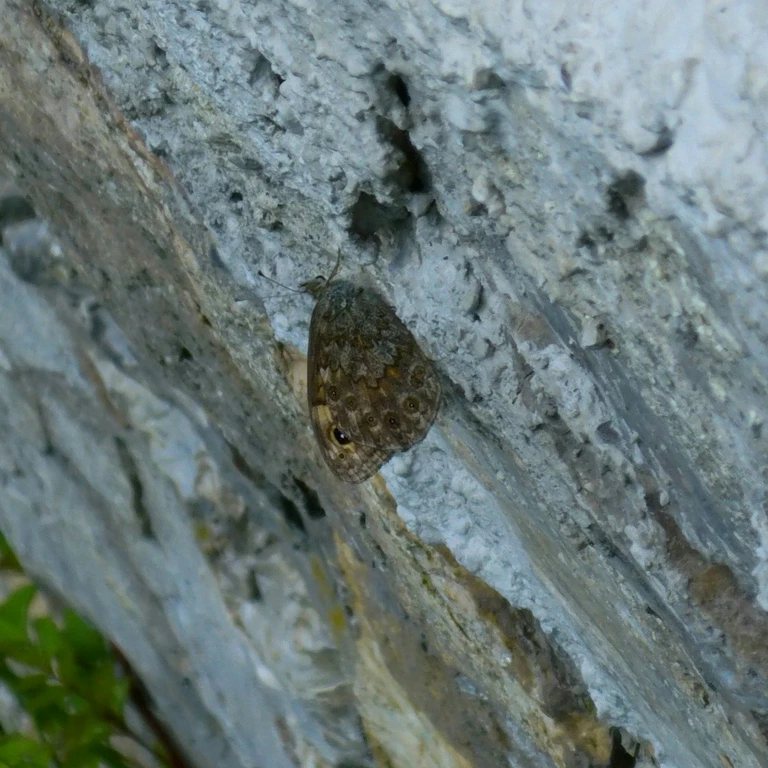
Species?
Lasiommata megera (also Pararge megera)
